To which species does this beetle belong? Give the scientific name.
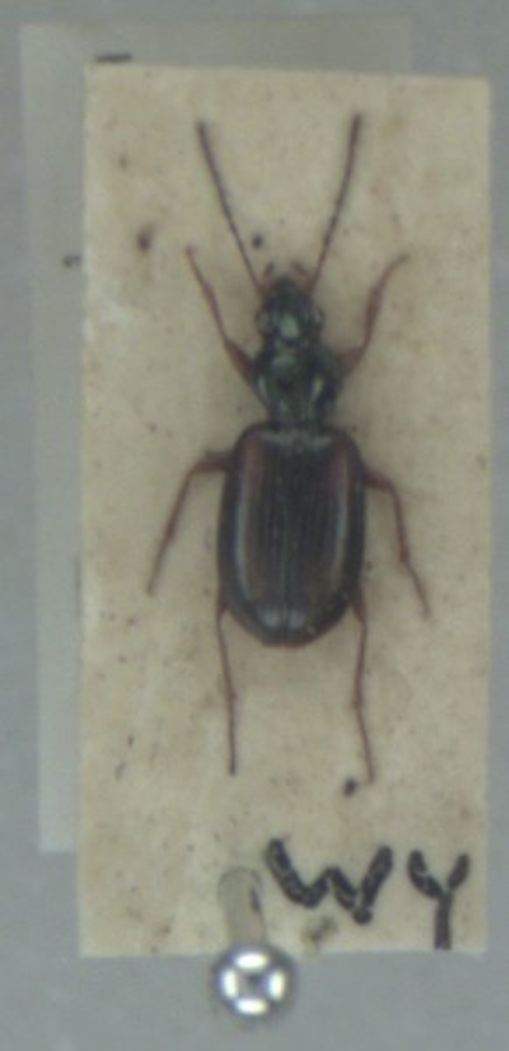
Bembidion tetracolum
